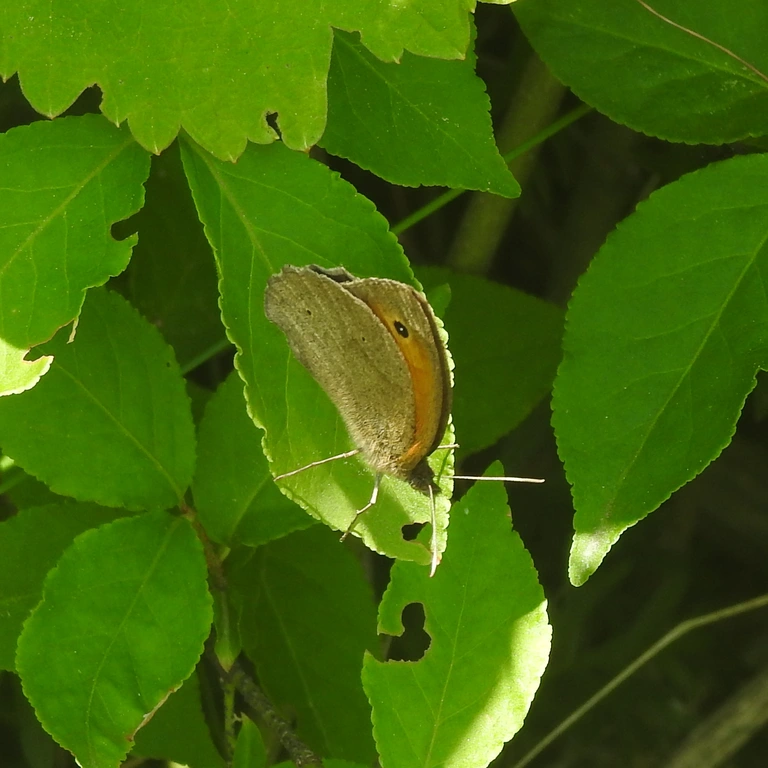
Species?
Maniola jurtina
